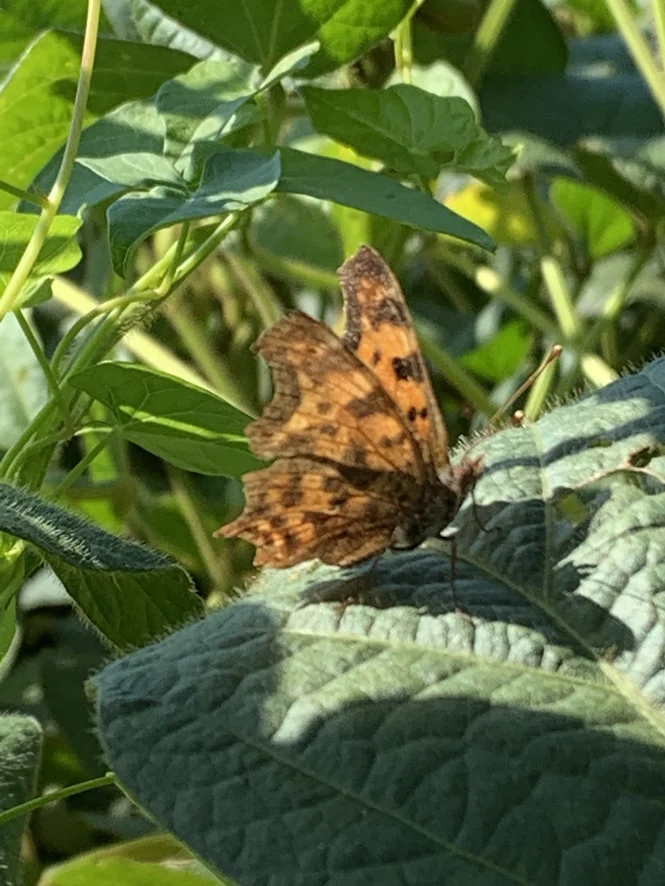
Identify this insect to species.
Polygonia c-album
